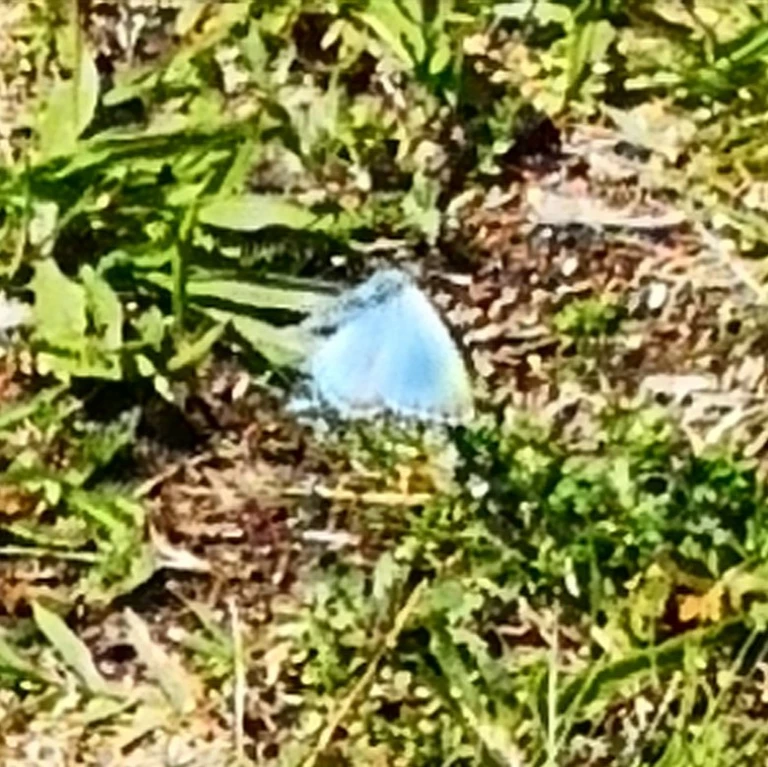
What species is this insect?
Lysandra bellargus
